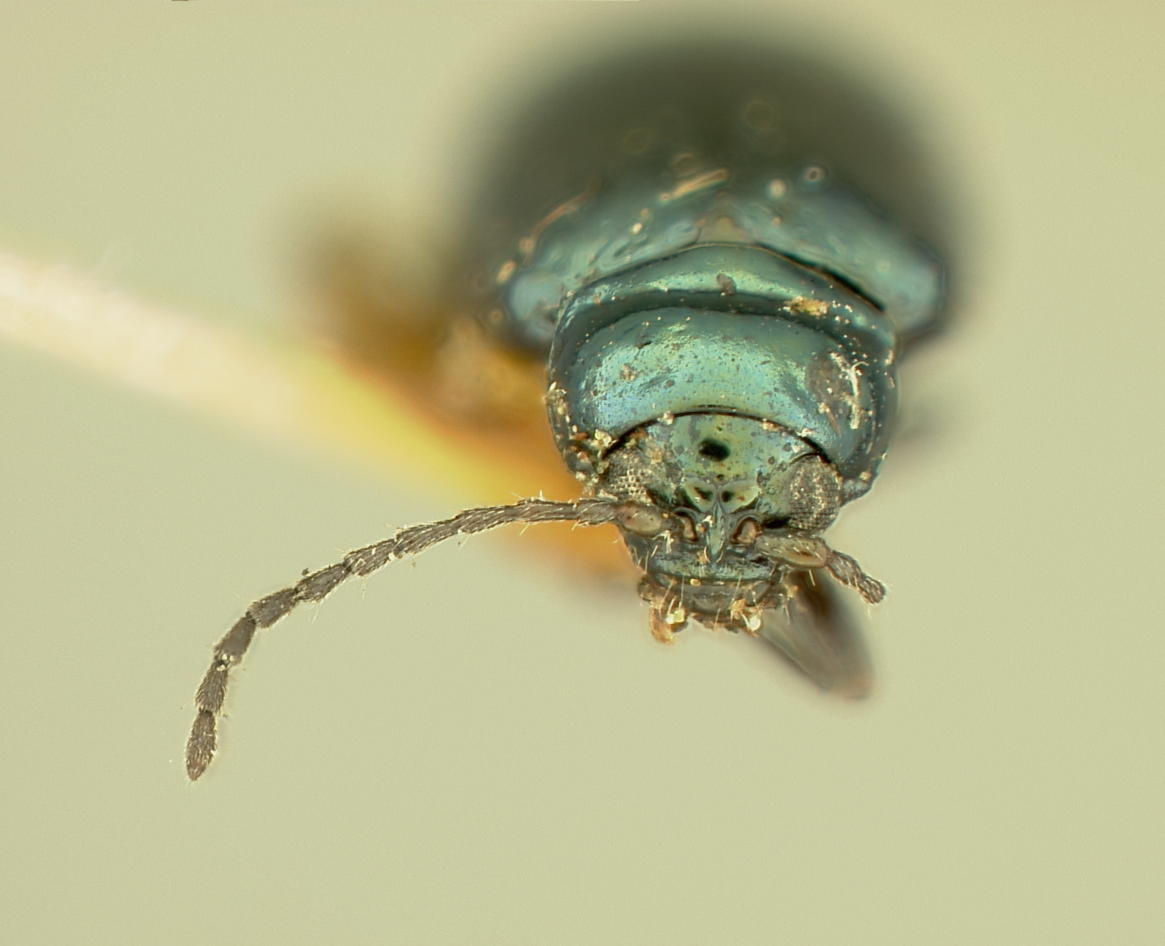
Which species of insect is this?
Altica kalmiae (also Haltica kalmiae)
